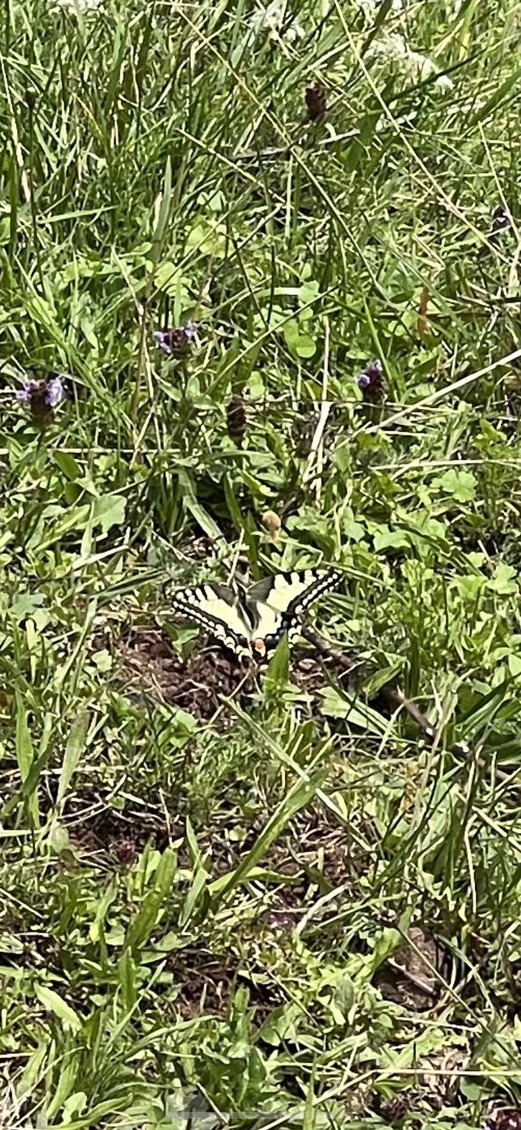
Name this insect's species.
Papilio machaon
